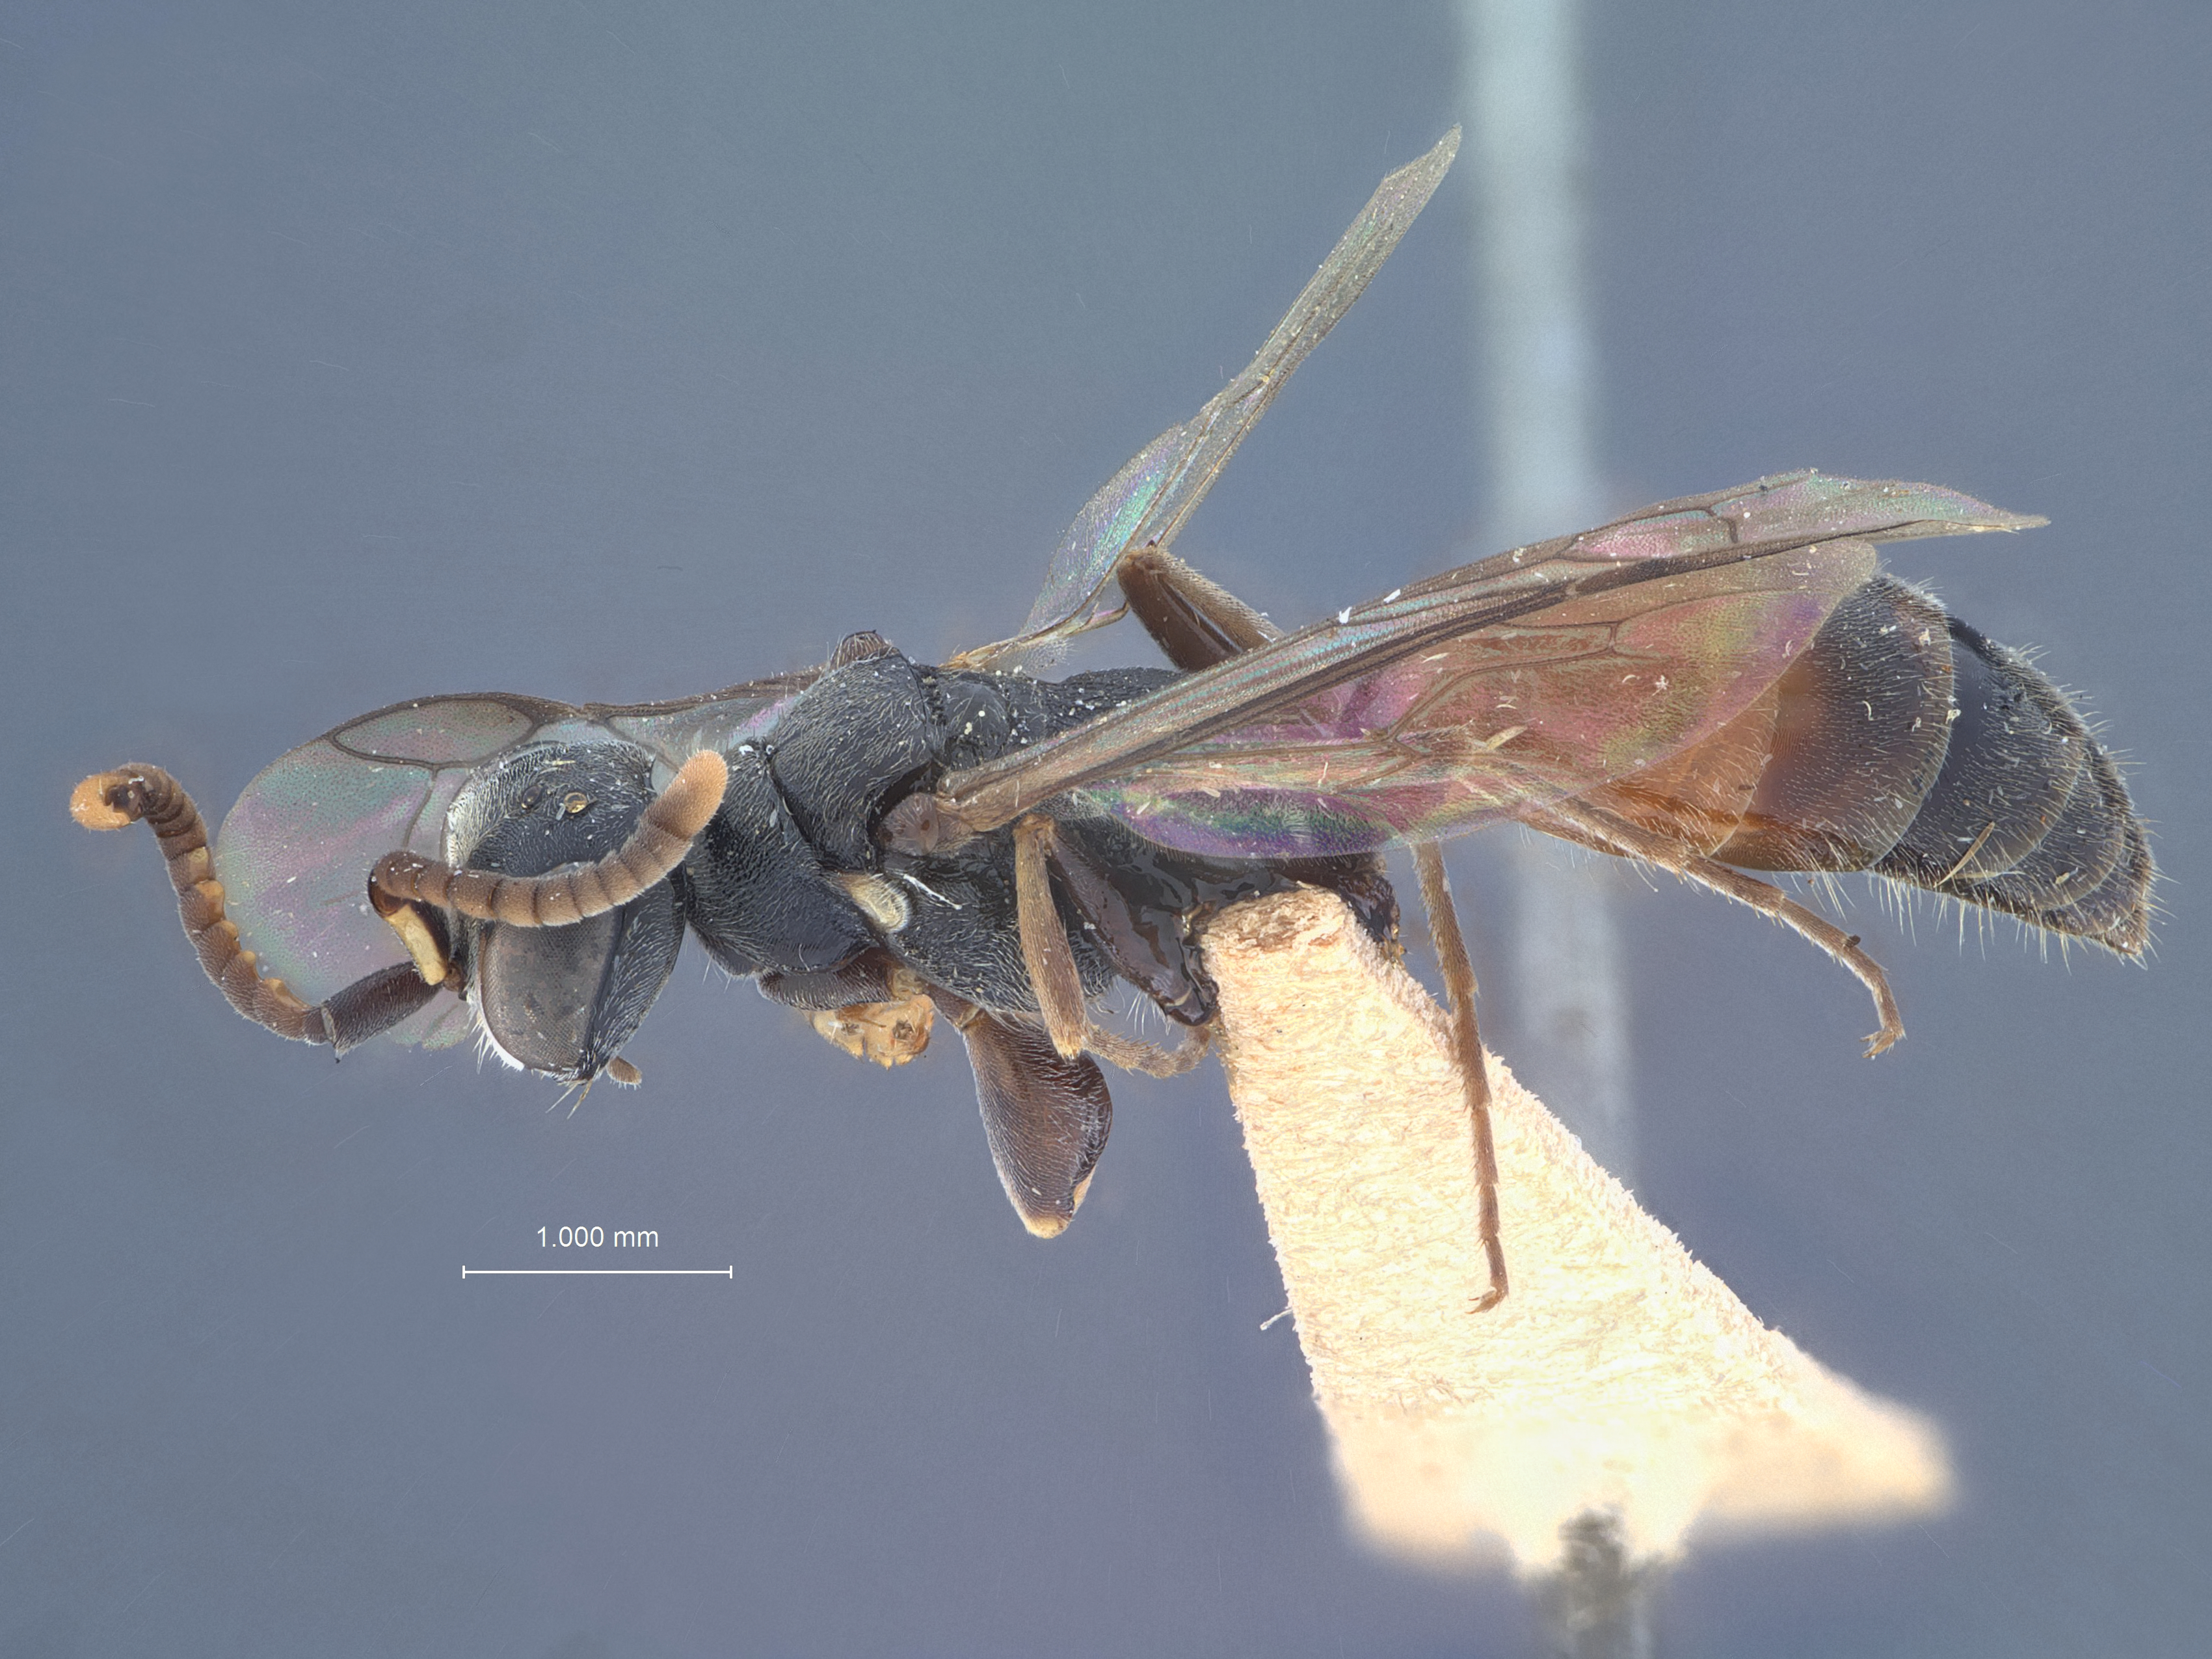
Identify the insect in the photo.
Didineis nodosa
